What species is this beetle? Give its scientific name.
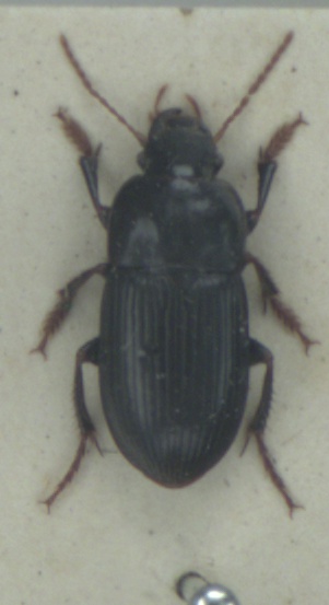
Harpalus tardus
